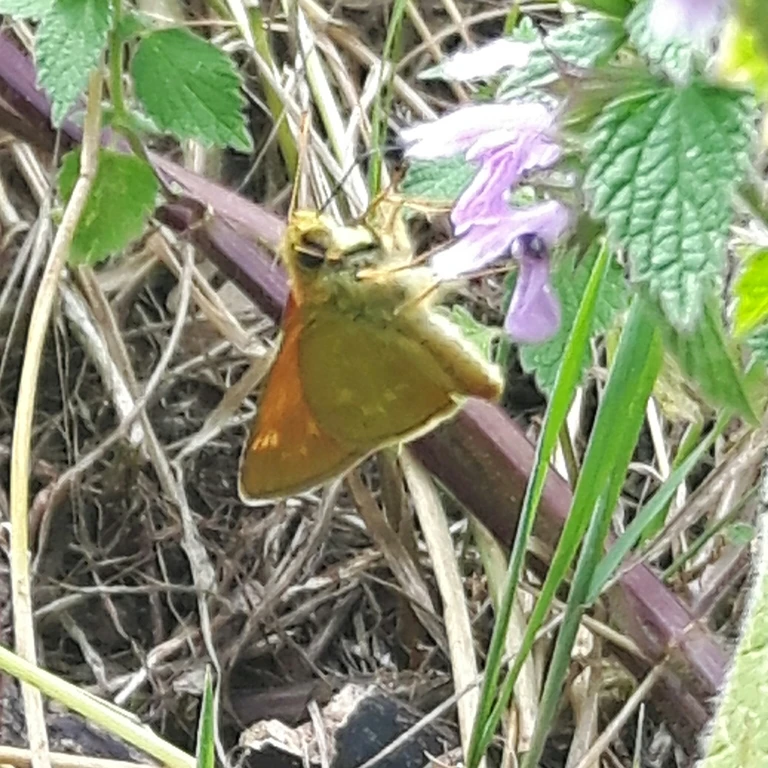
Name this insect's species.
Ochlodes sylvanus (also Ochlodes venata)
